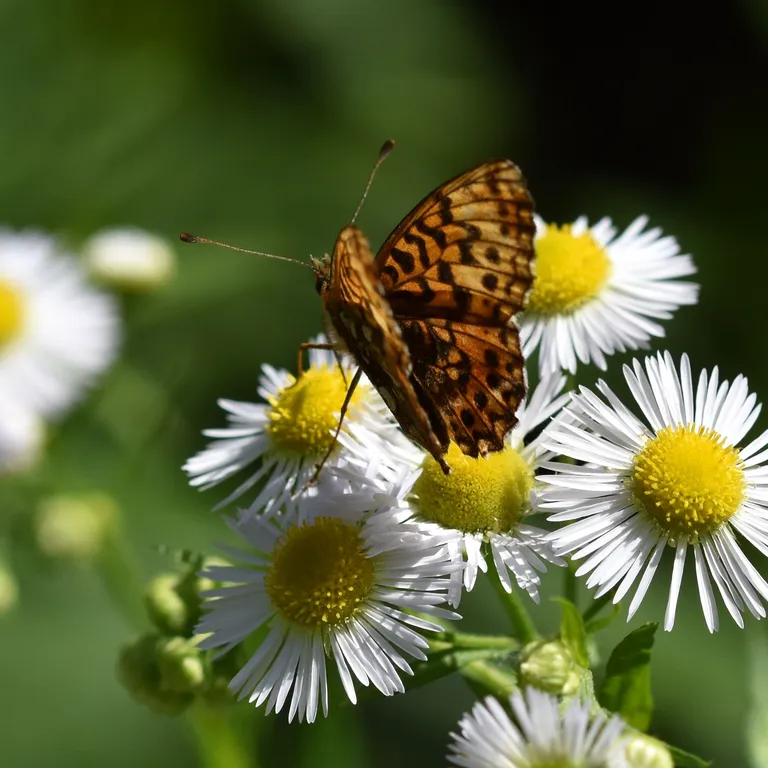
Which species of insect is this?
Boloria dia
